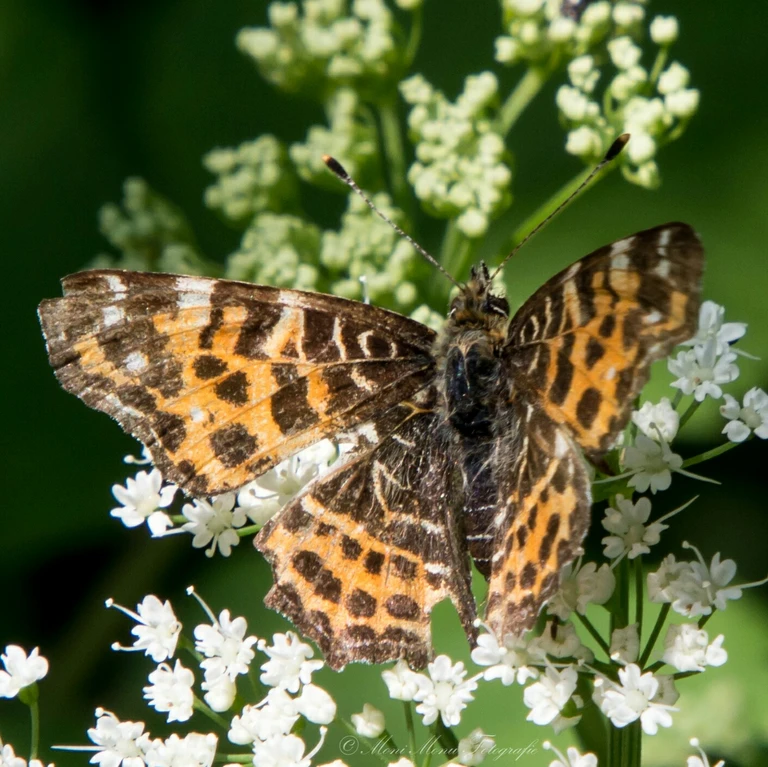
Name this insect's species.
Araschnia levana
